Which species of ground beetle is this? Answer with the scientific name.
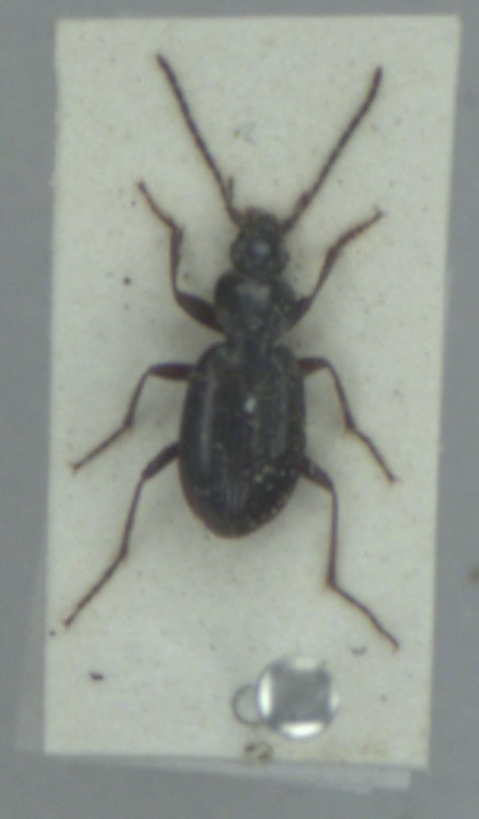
Agonum fuliginosum
